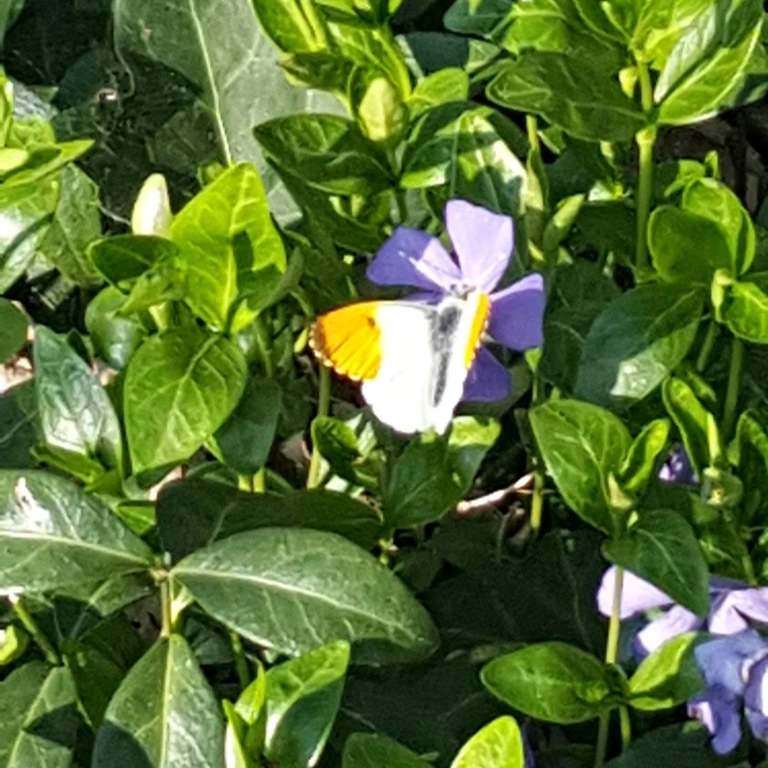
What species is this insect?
Anthocharis cardamines
